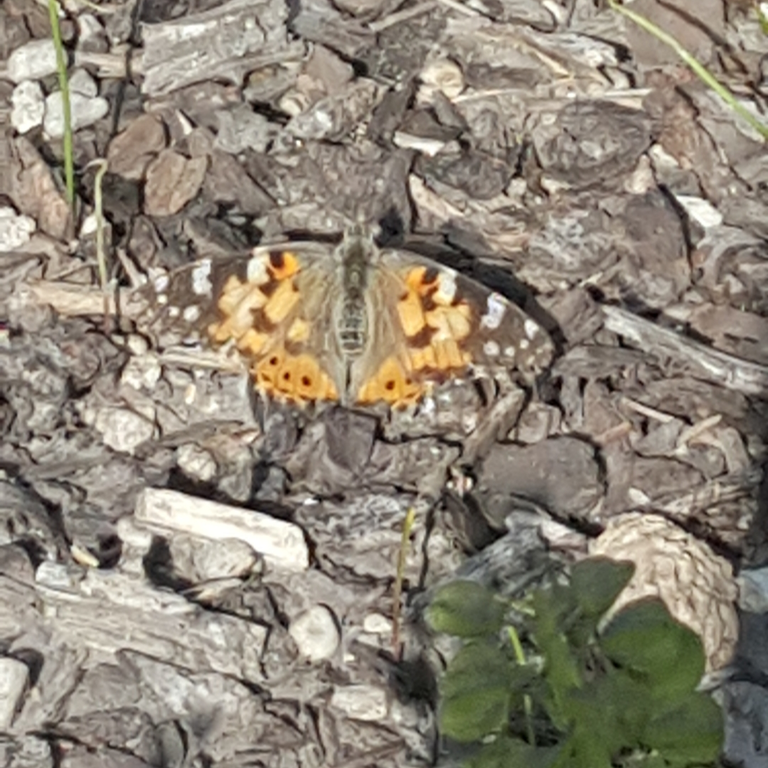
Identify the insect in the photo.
Vanessa cardui
